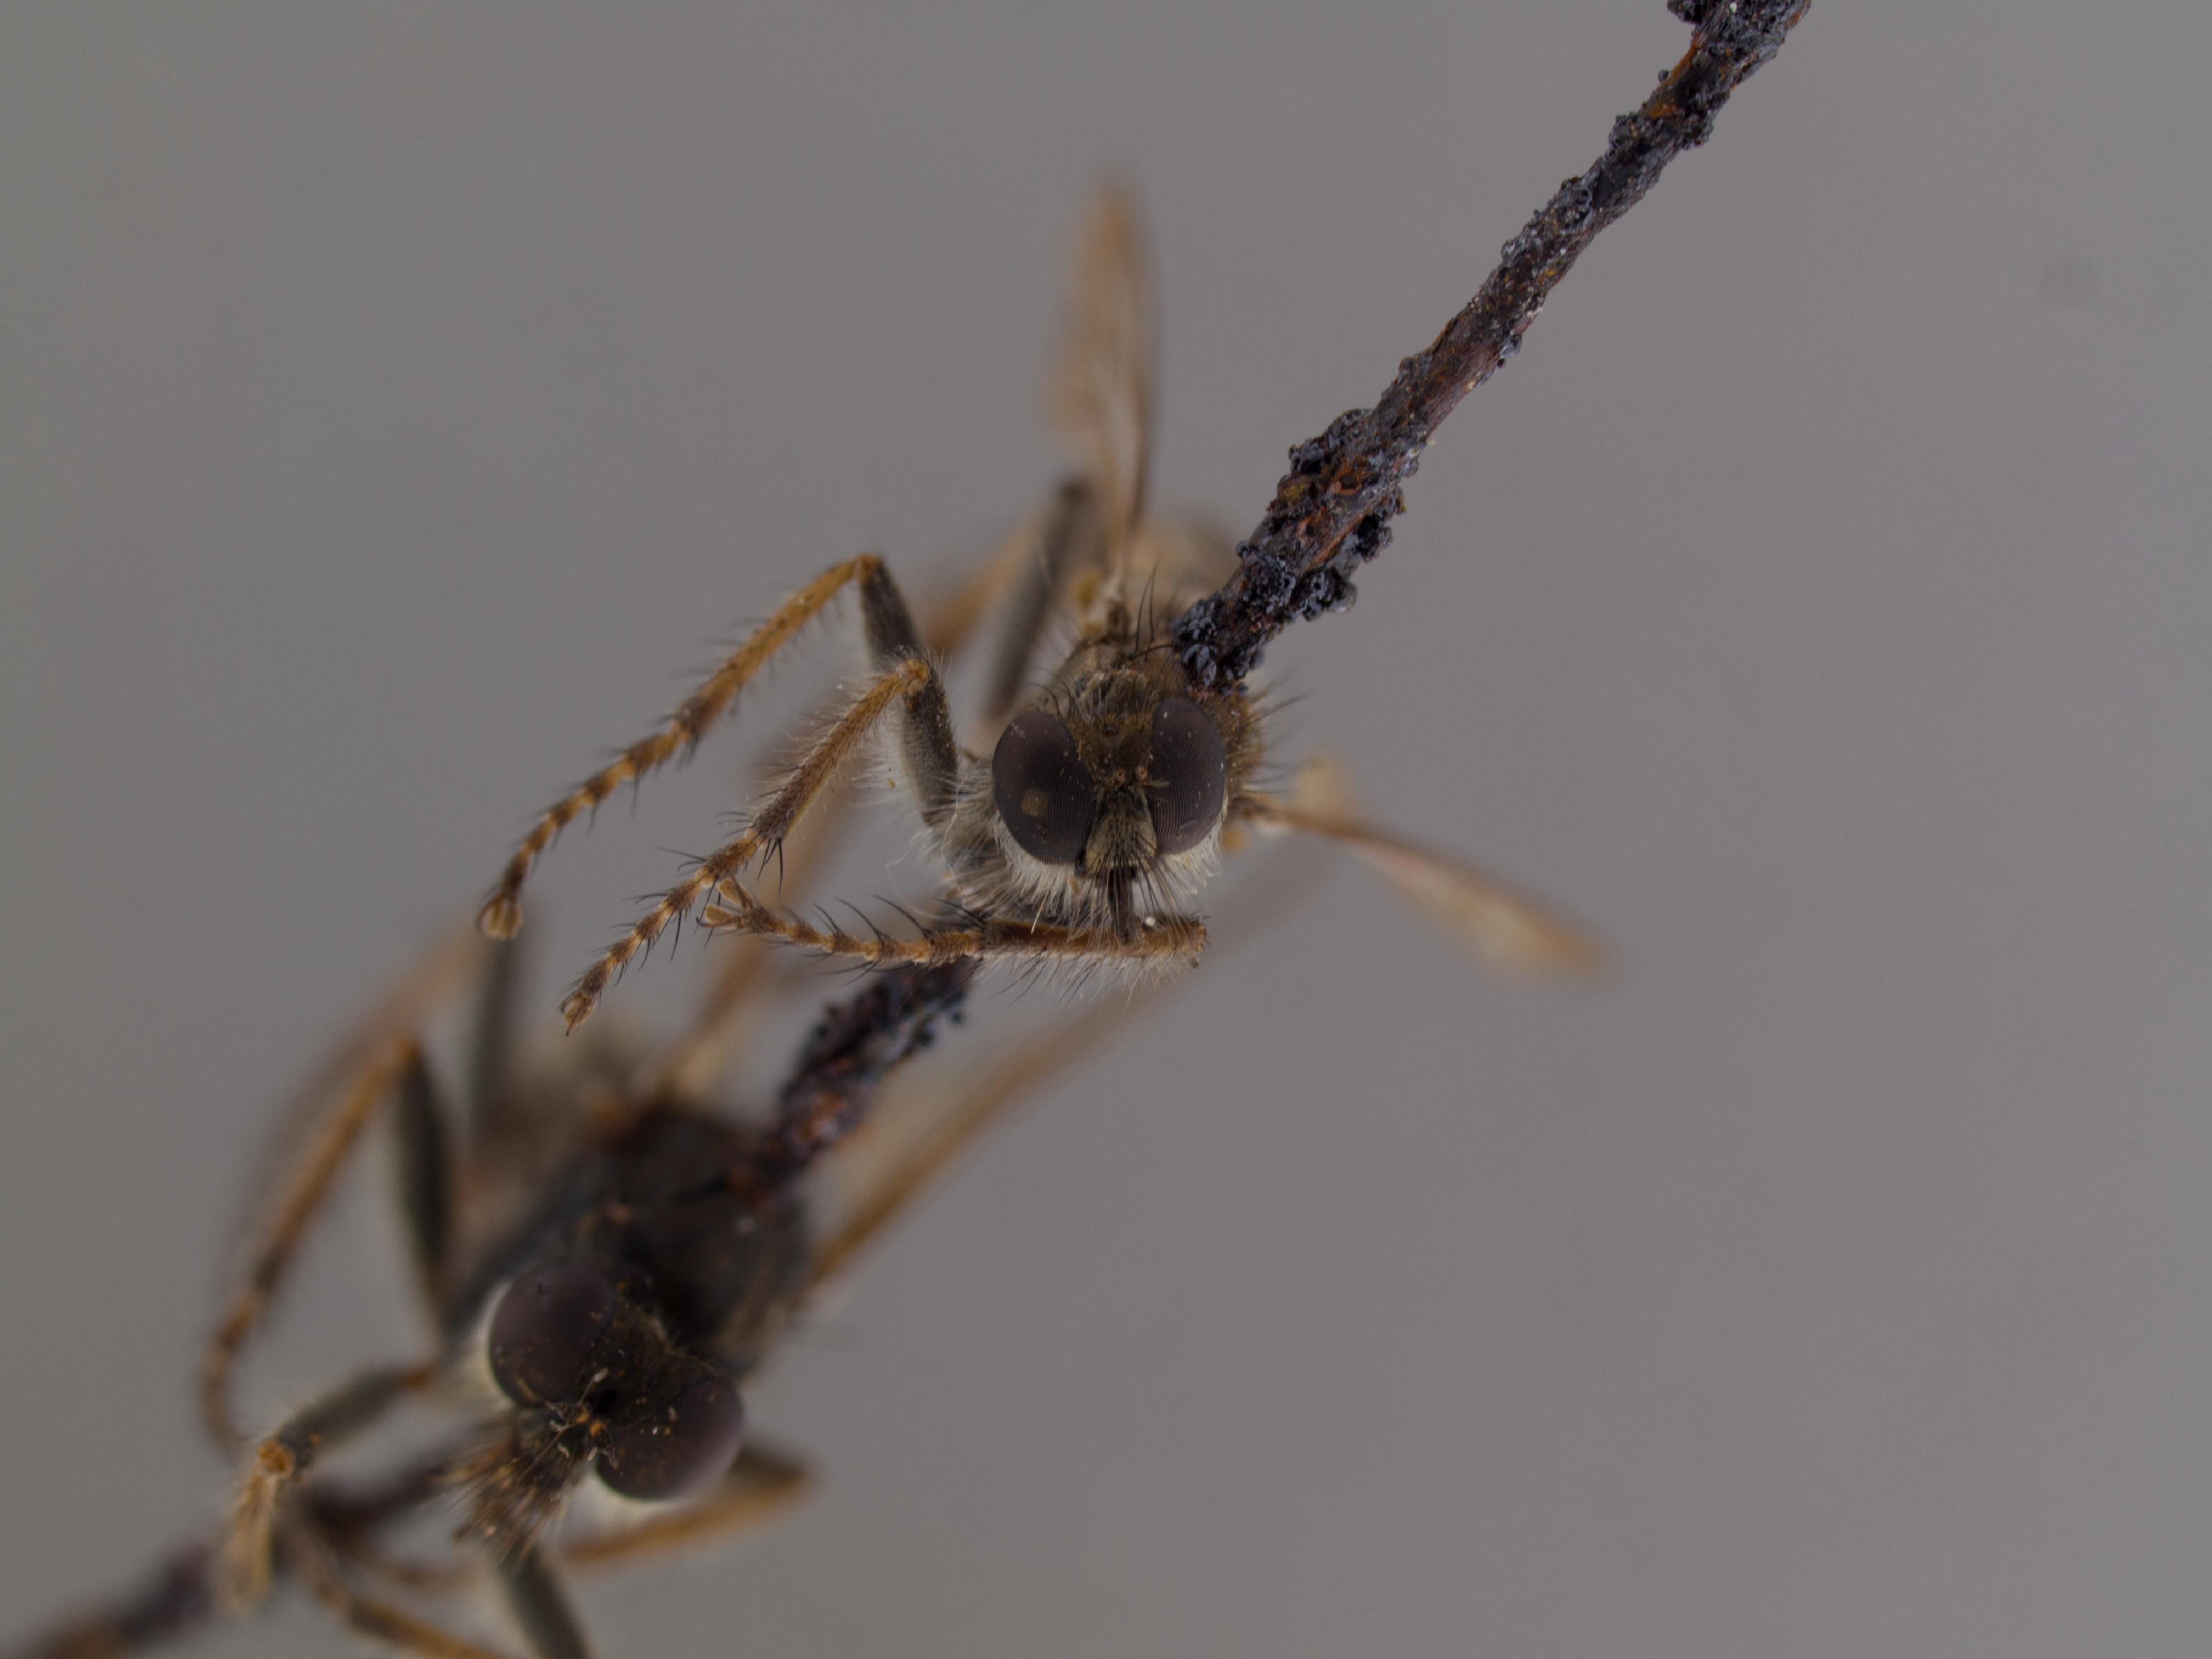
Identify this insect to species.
Lasiopogon shermani
